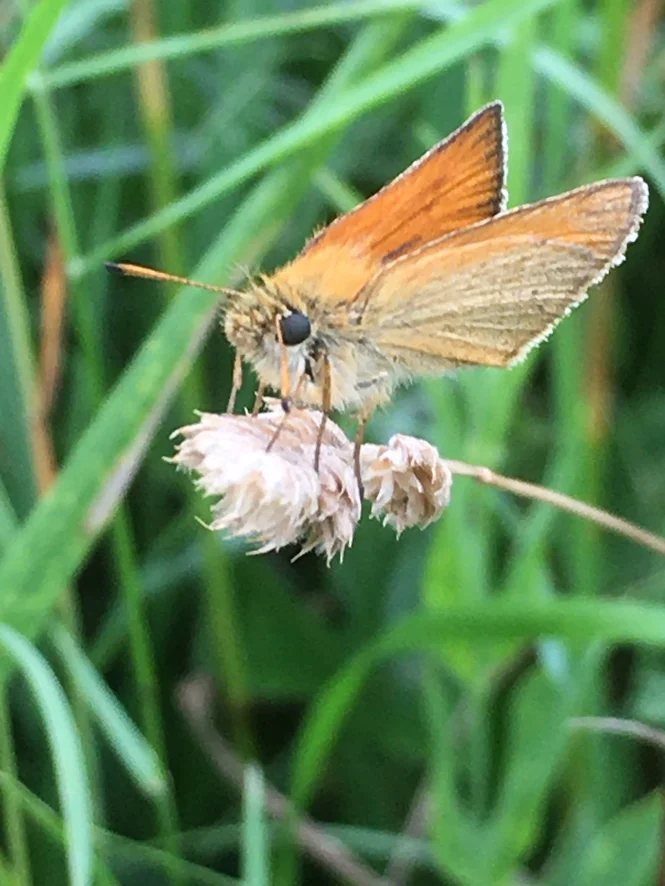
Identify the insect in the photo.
Thymelicus lineola
